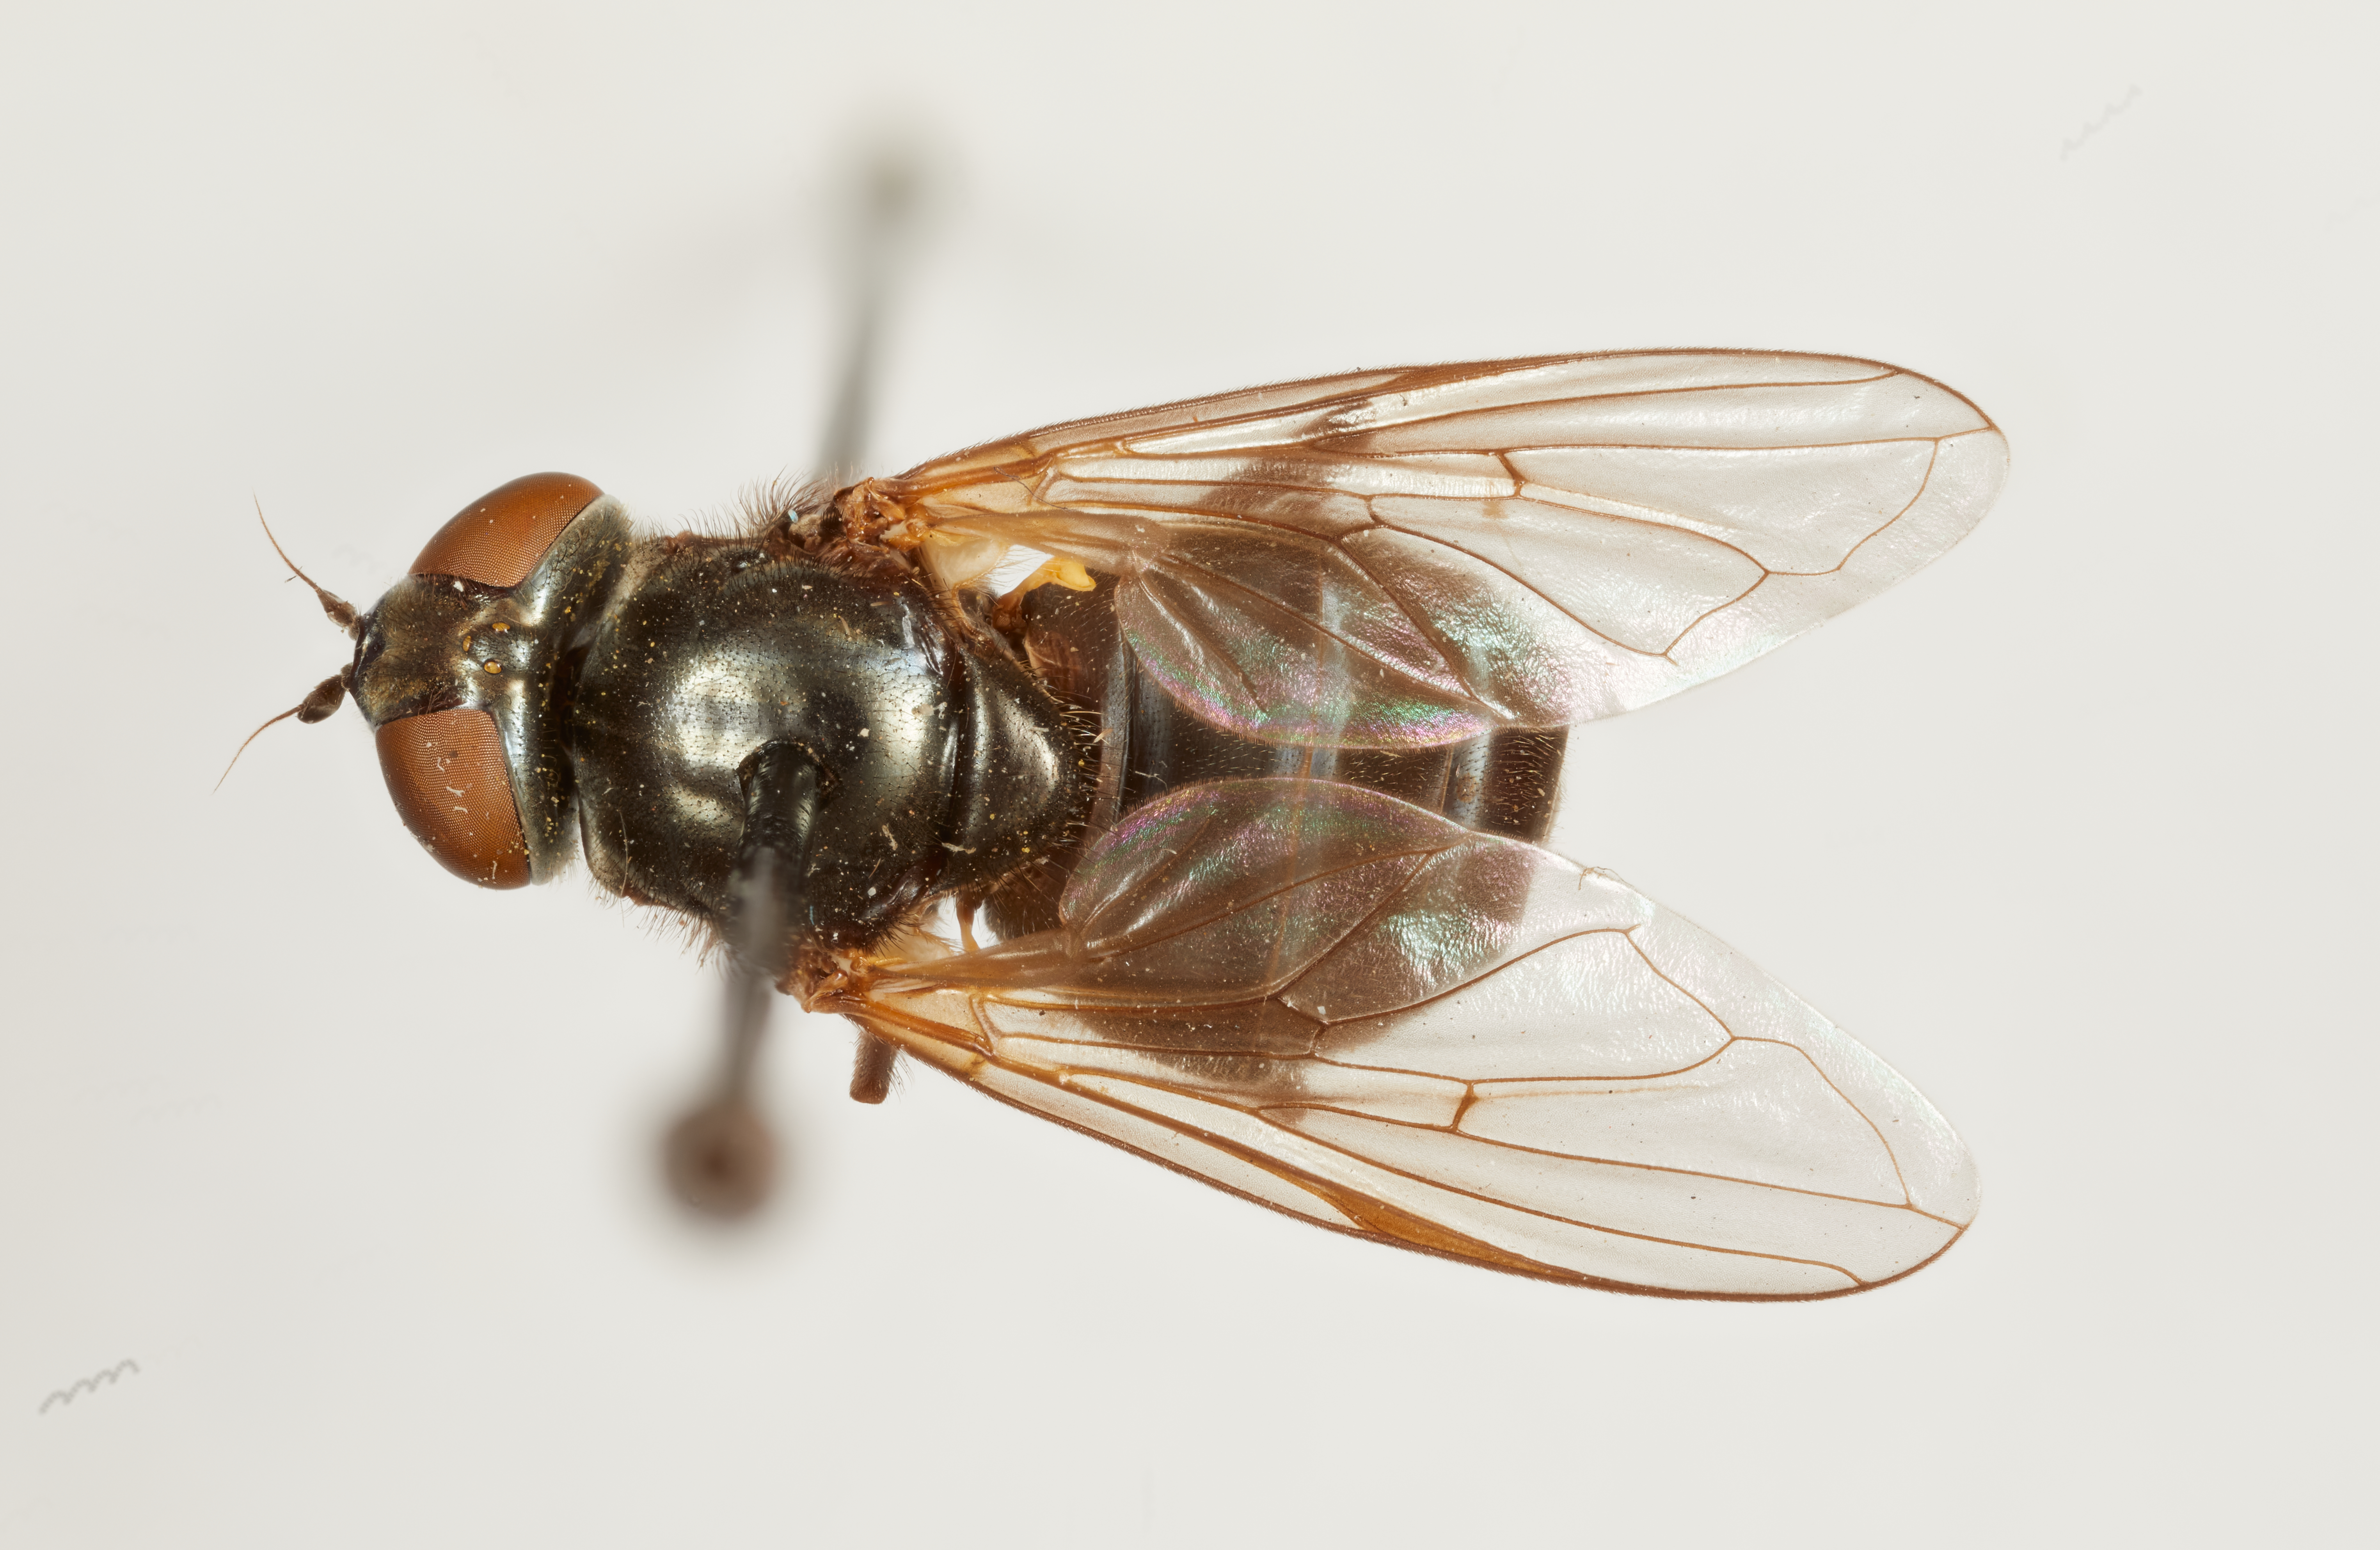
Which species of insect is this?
Chrysogaster alaskensis
